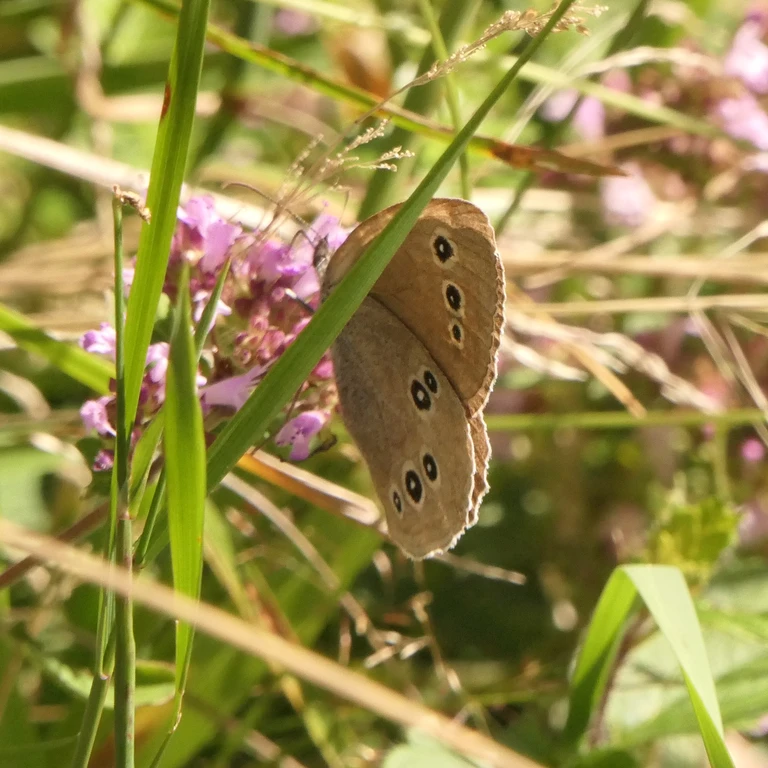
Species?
Aphantopus hyperantus
